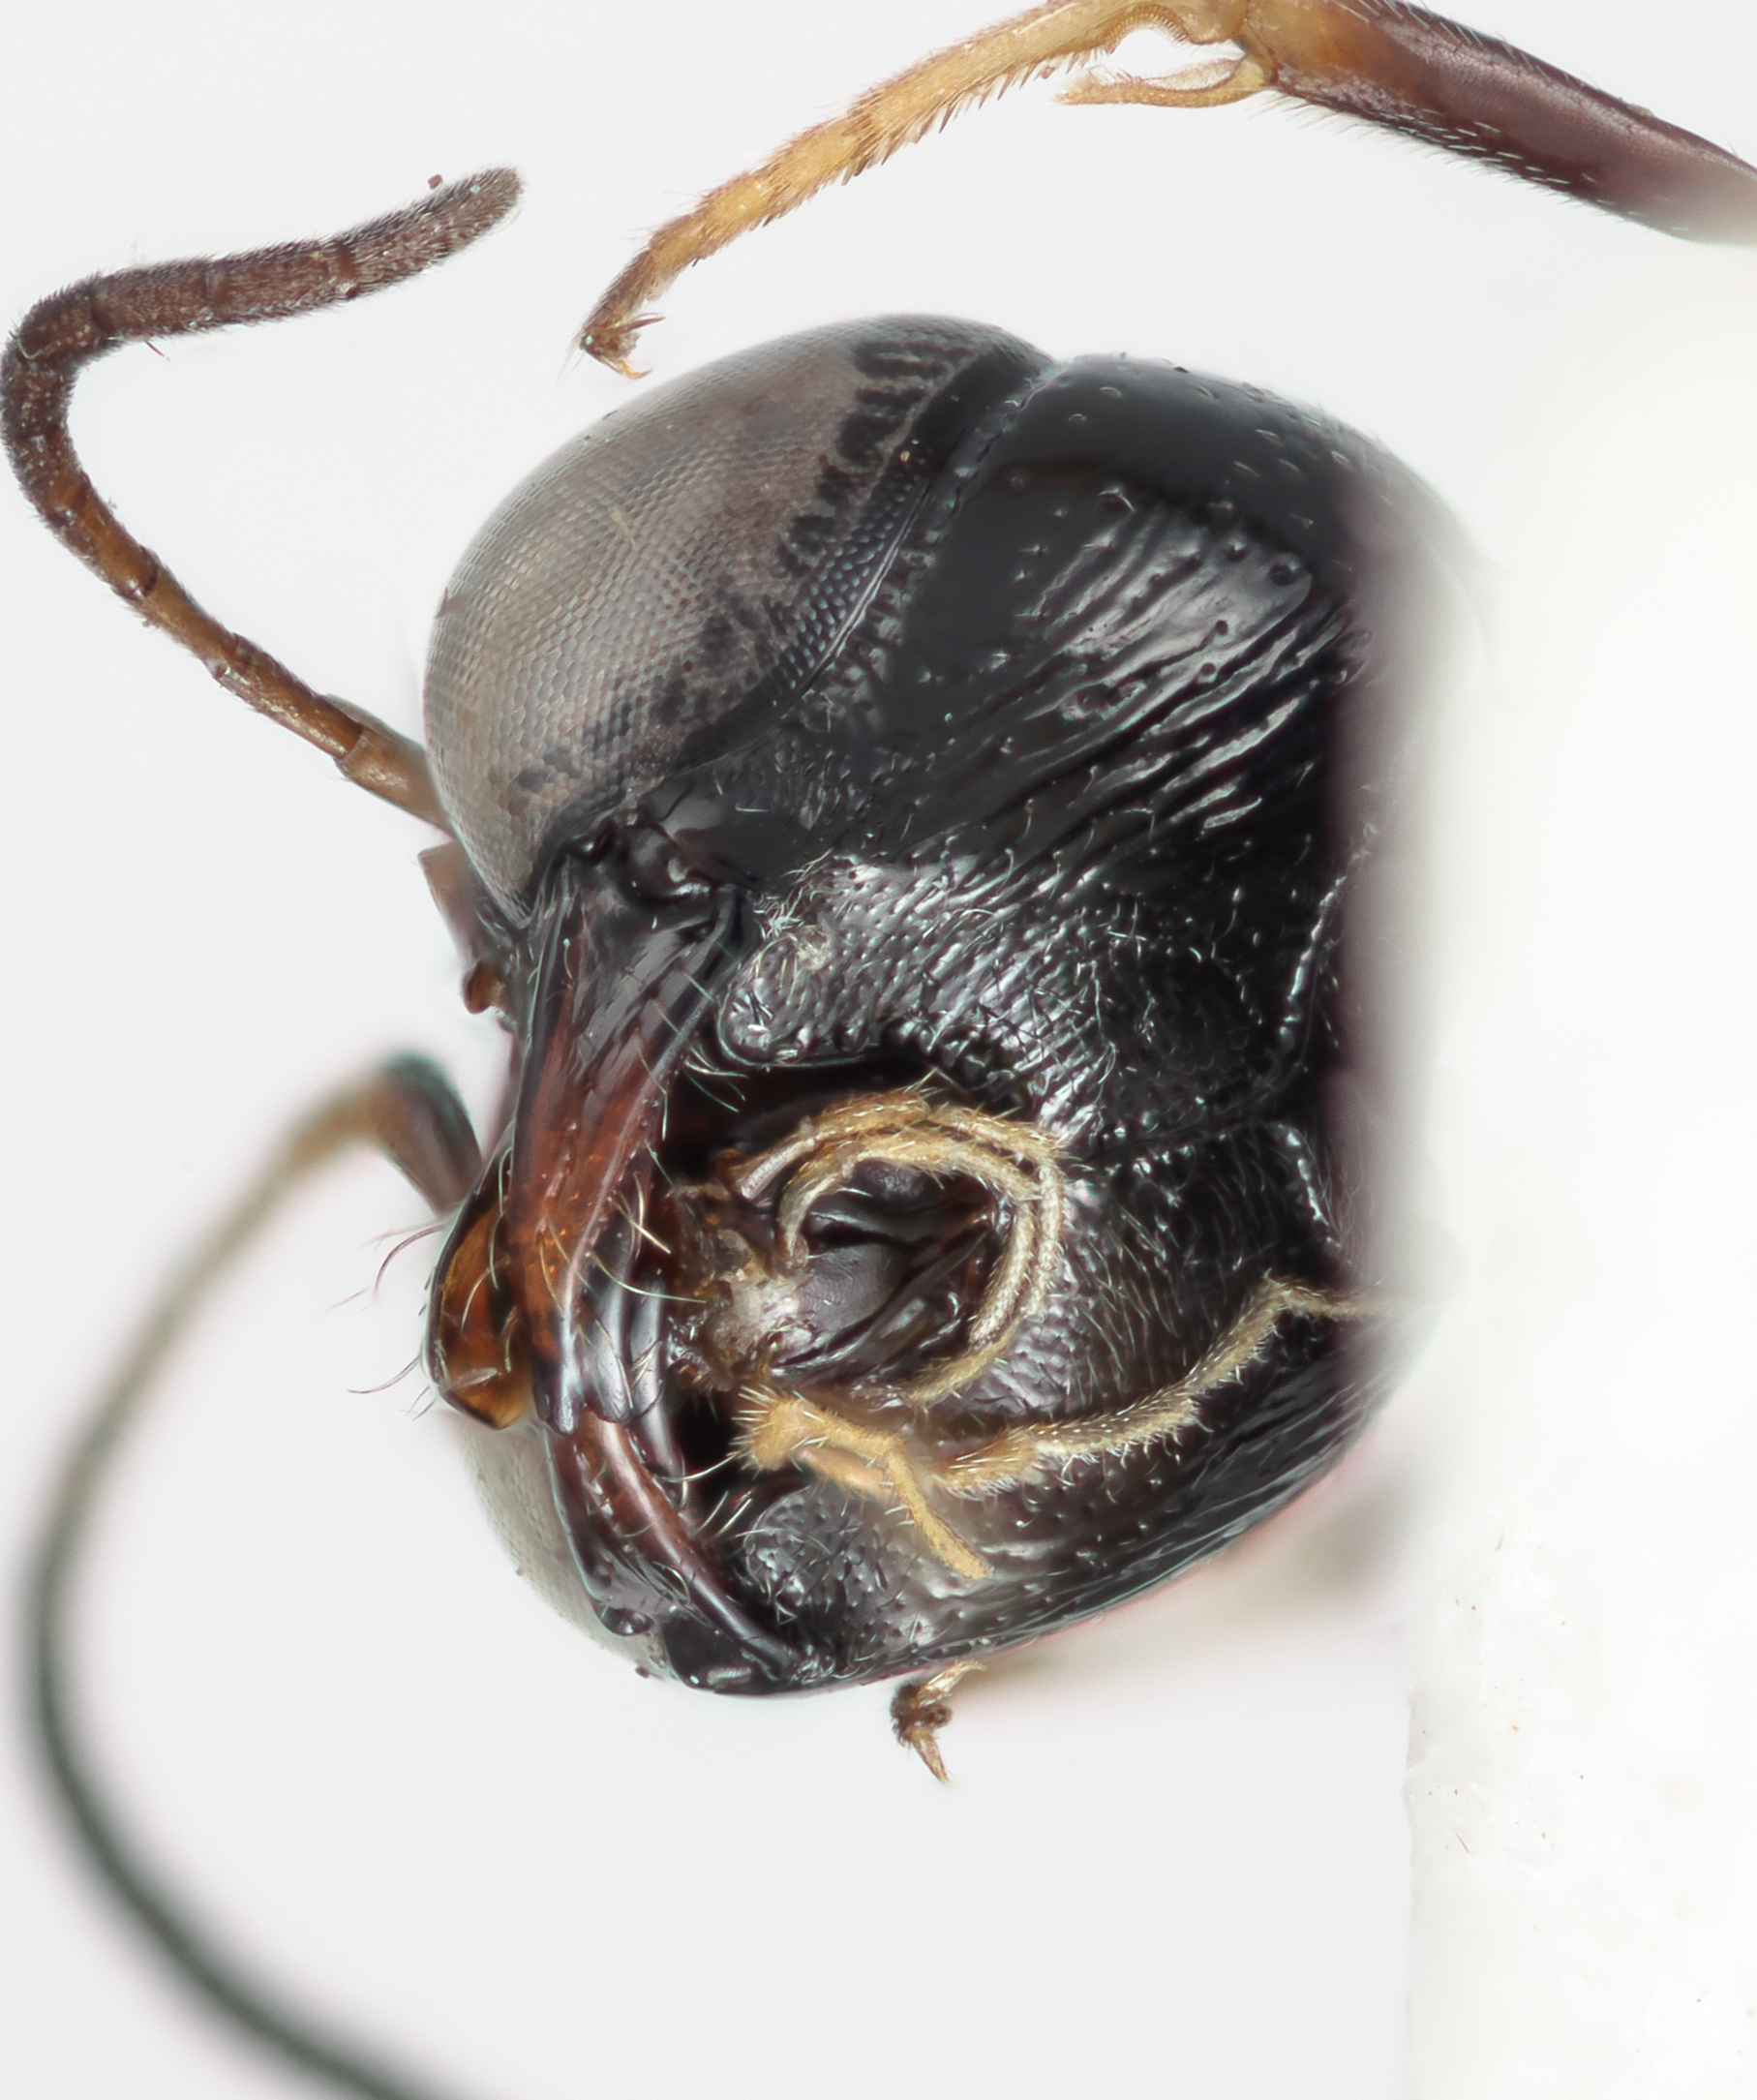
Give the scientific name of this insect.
Carinostigmus griphus
